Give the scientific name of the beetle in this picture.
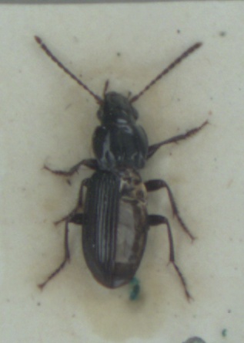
Pterostichus minor
